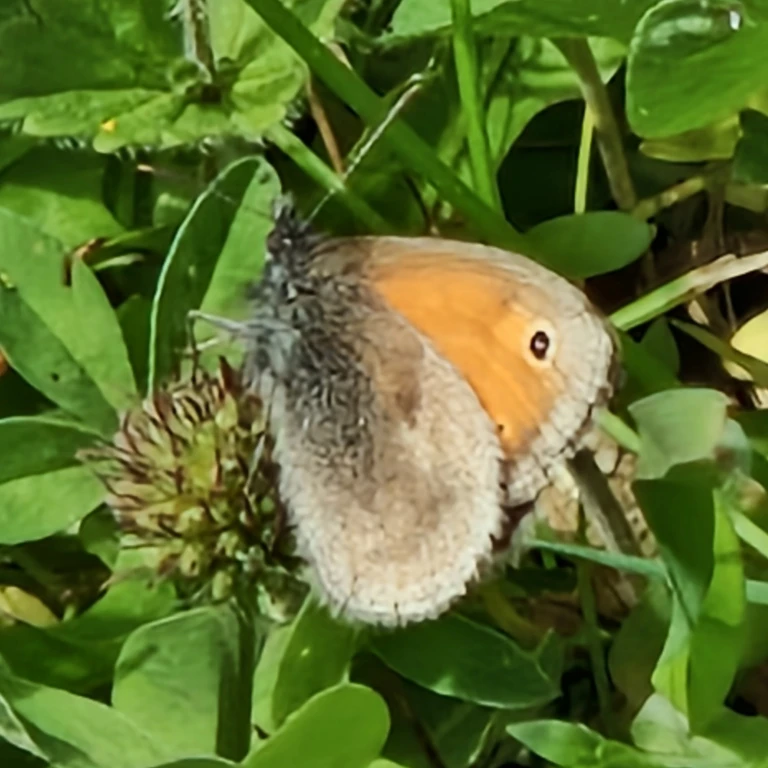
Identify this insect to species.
Coenonympha pamphilus
